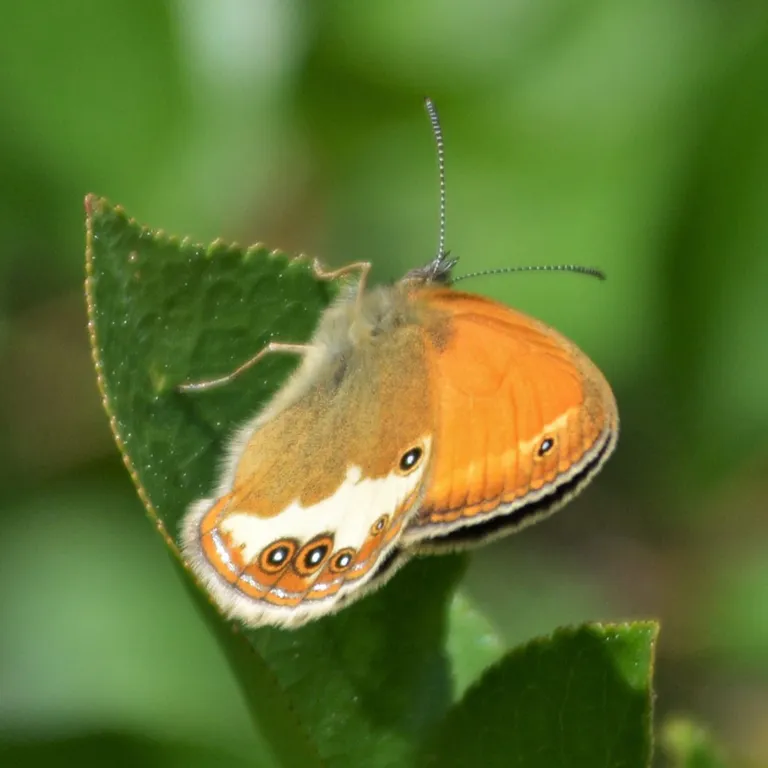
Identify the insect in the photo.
Coenonympha arcania
